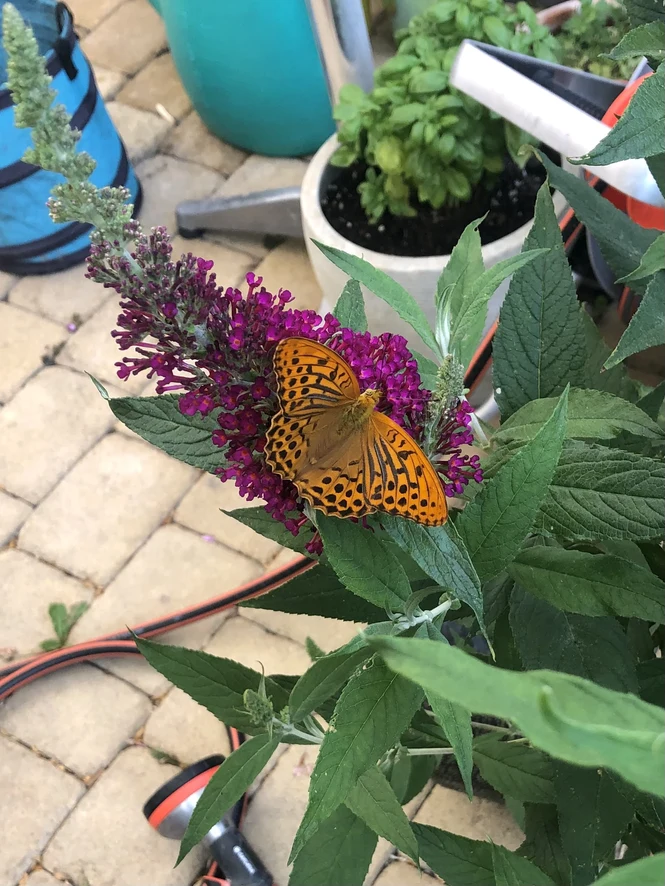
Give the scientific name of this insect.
Argynnis paphia
